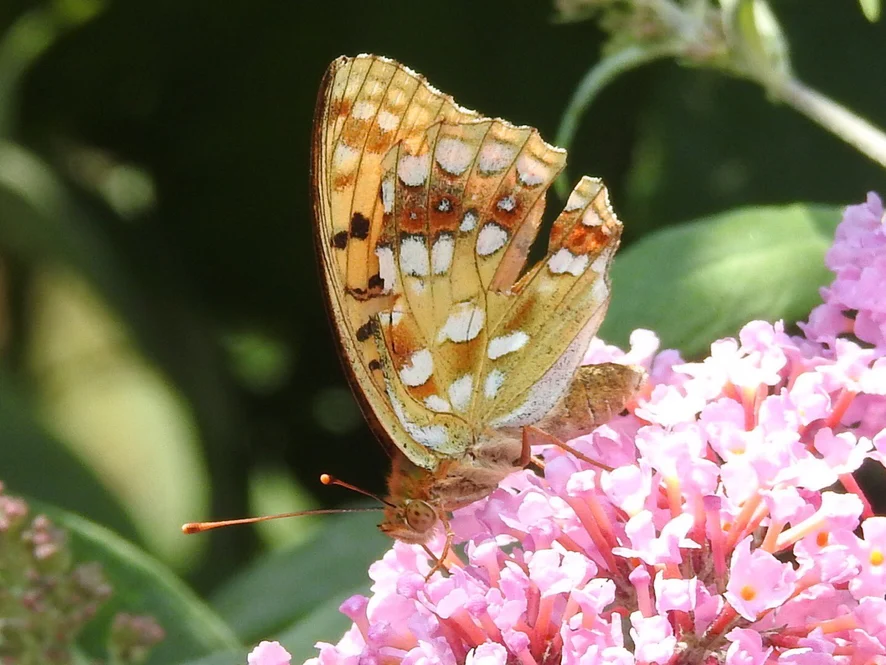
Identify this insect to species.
Fabriciana adippe
